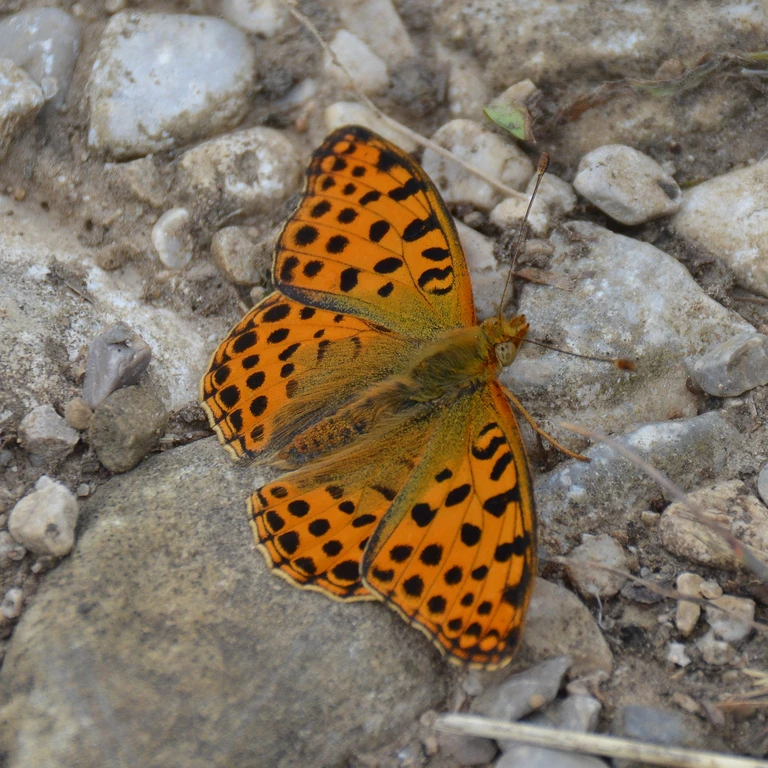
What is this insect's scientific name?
Issoria lathonia
